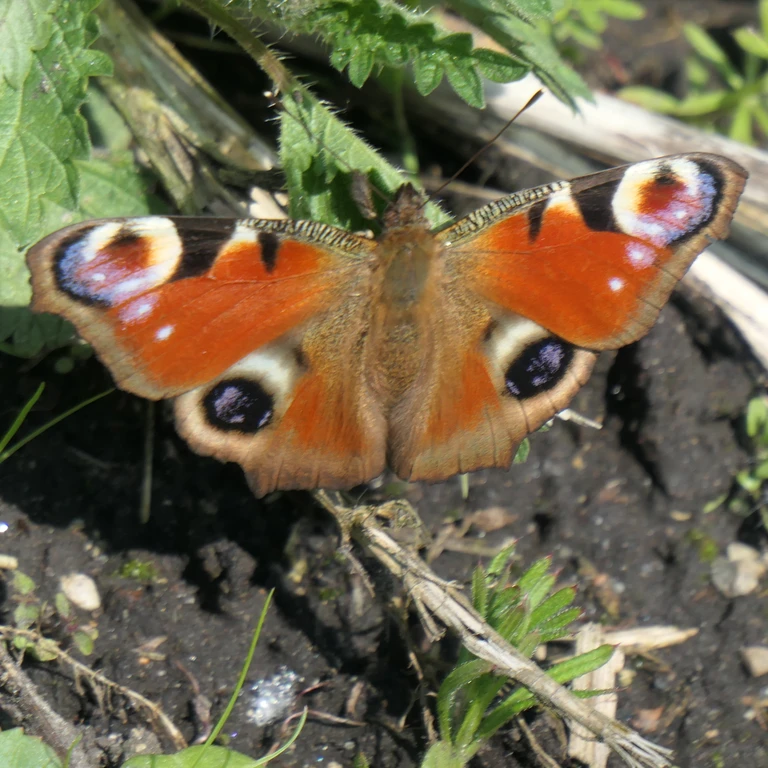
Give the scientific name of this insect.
Aglais io
